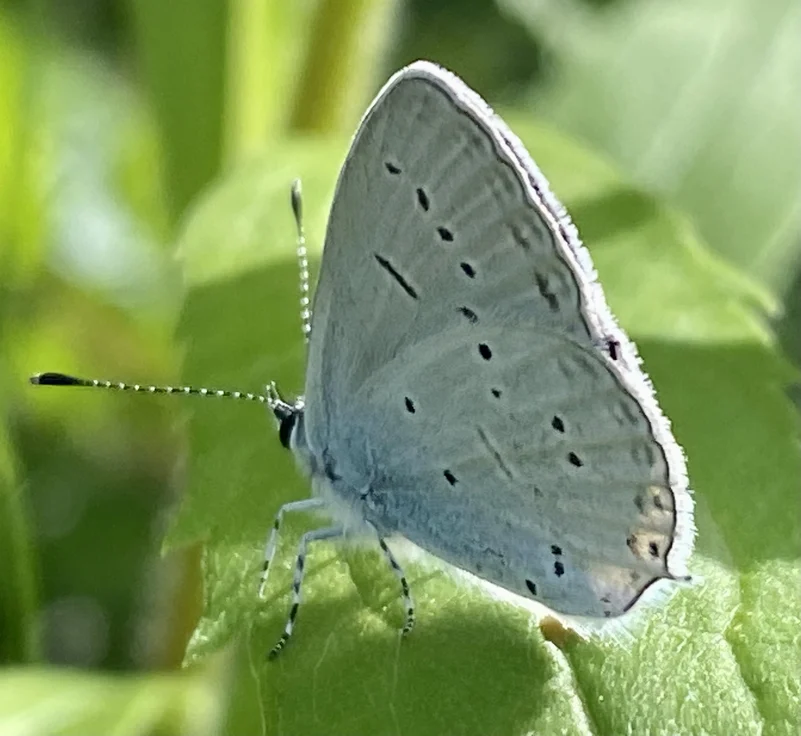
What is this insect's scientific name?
Cupido decolorata (also Elkalyce decolorata)
